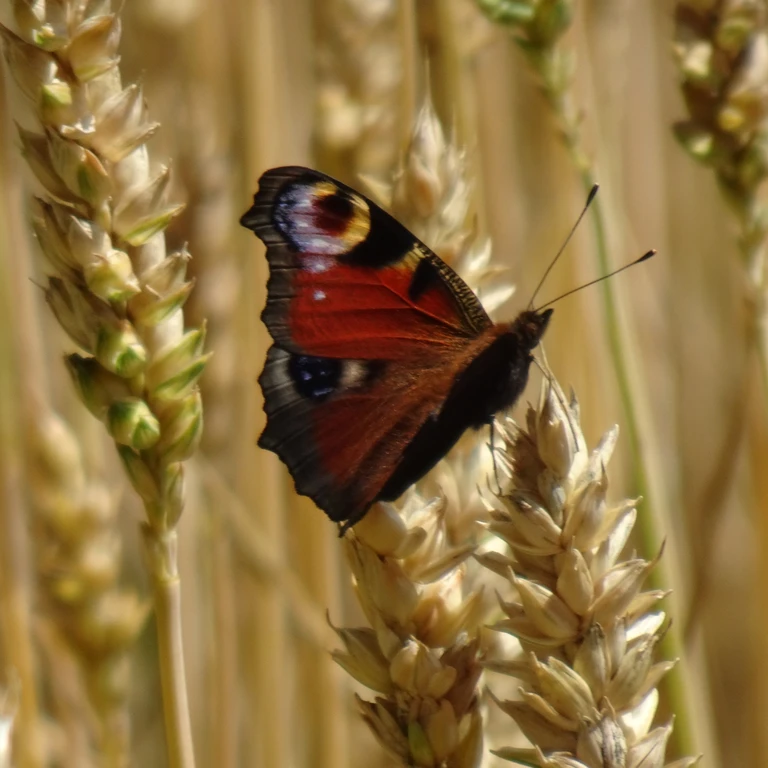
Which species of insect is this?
Aglais io
